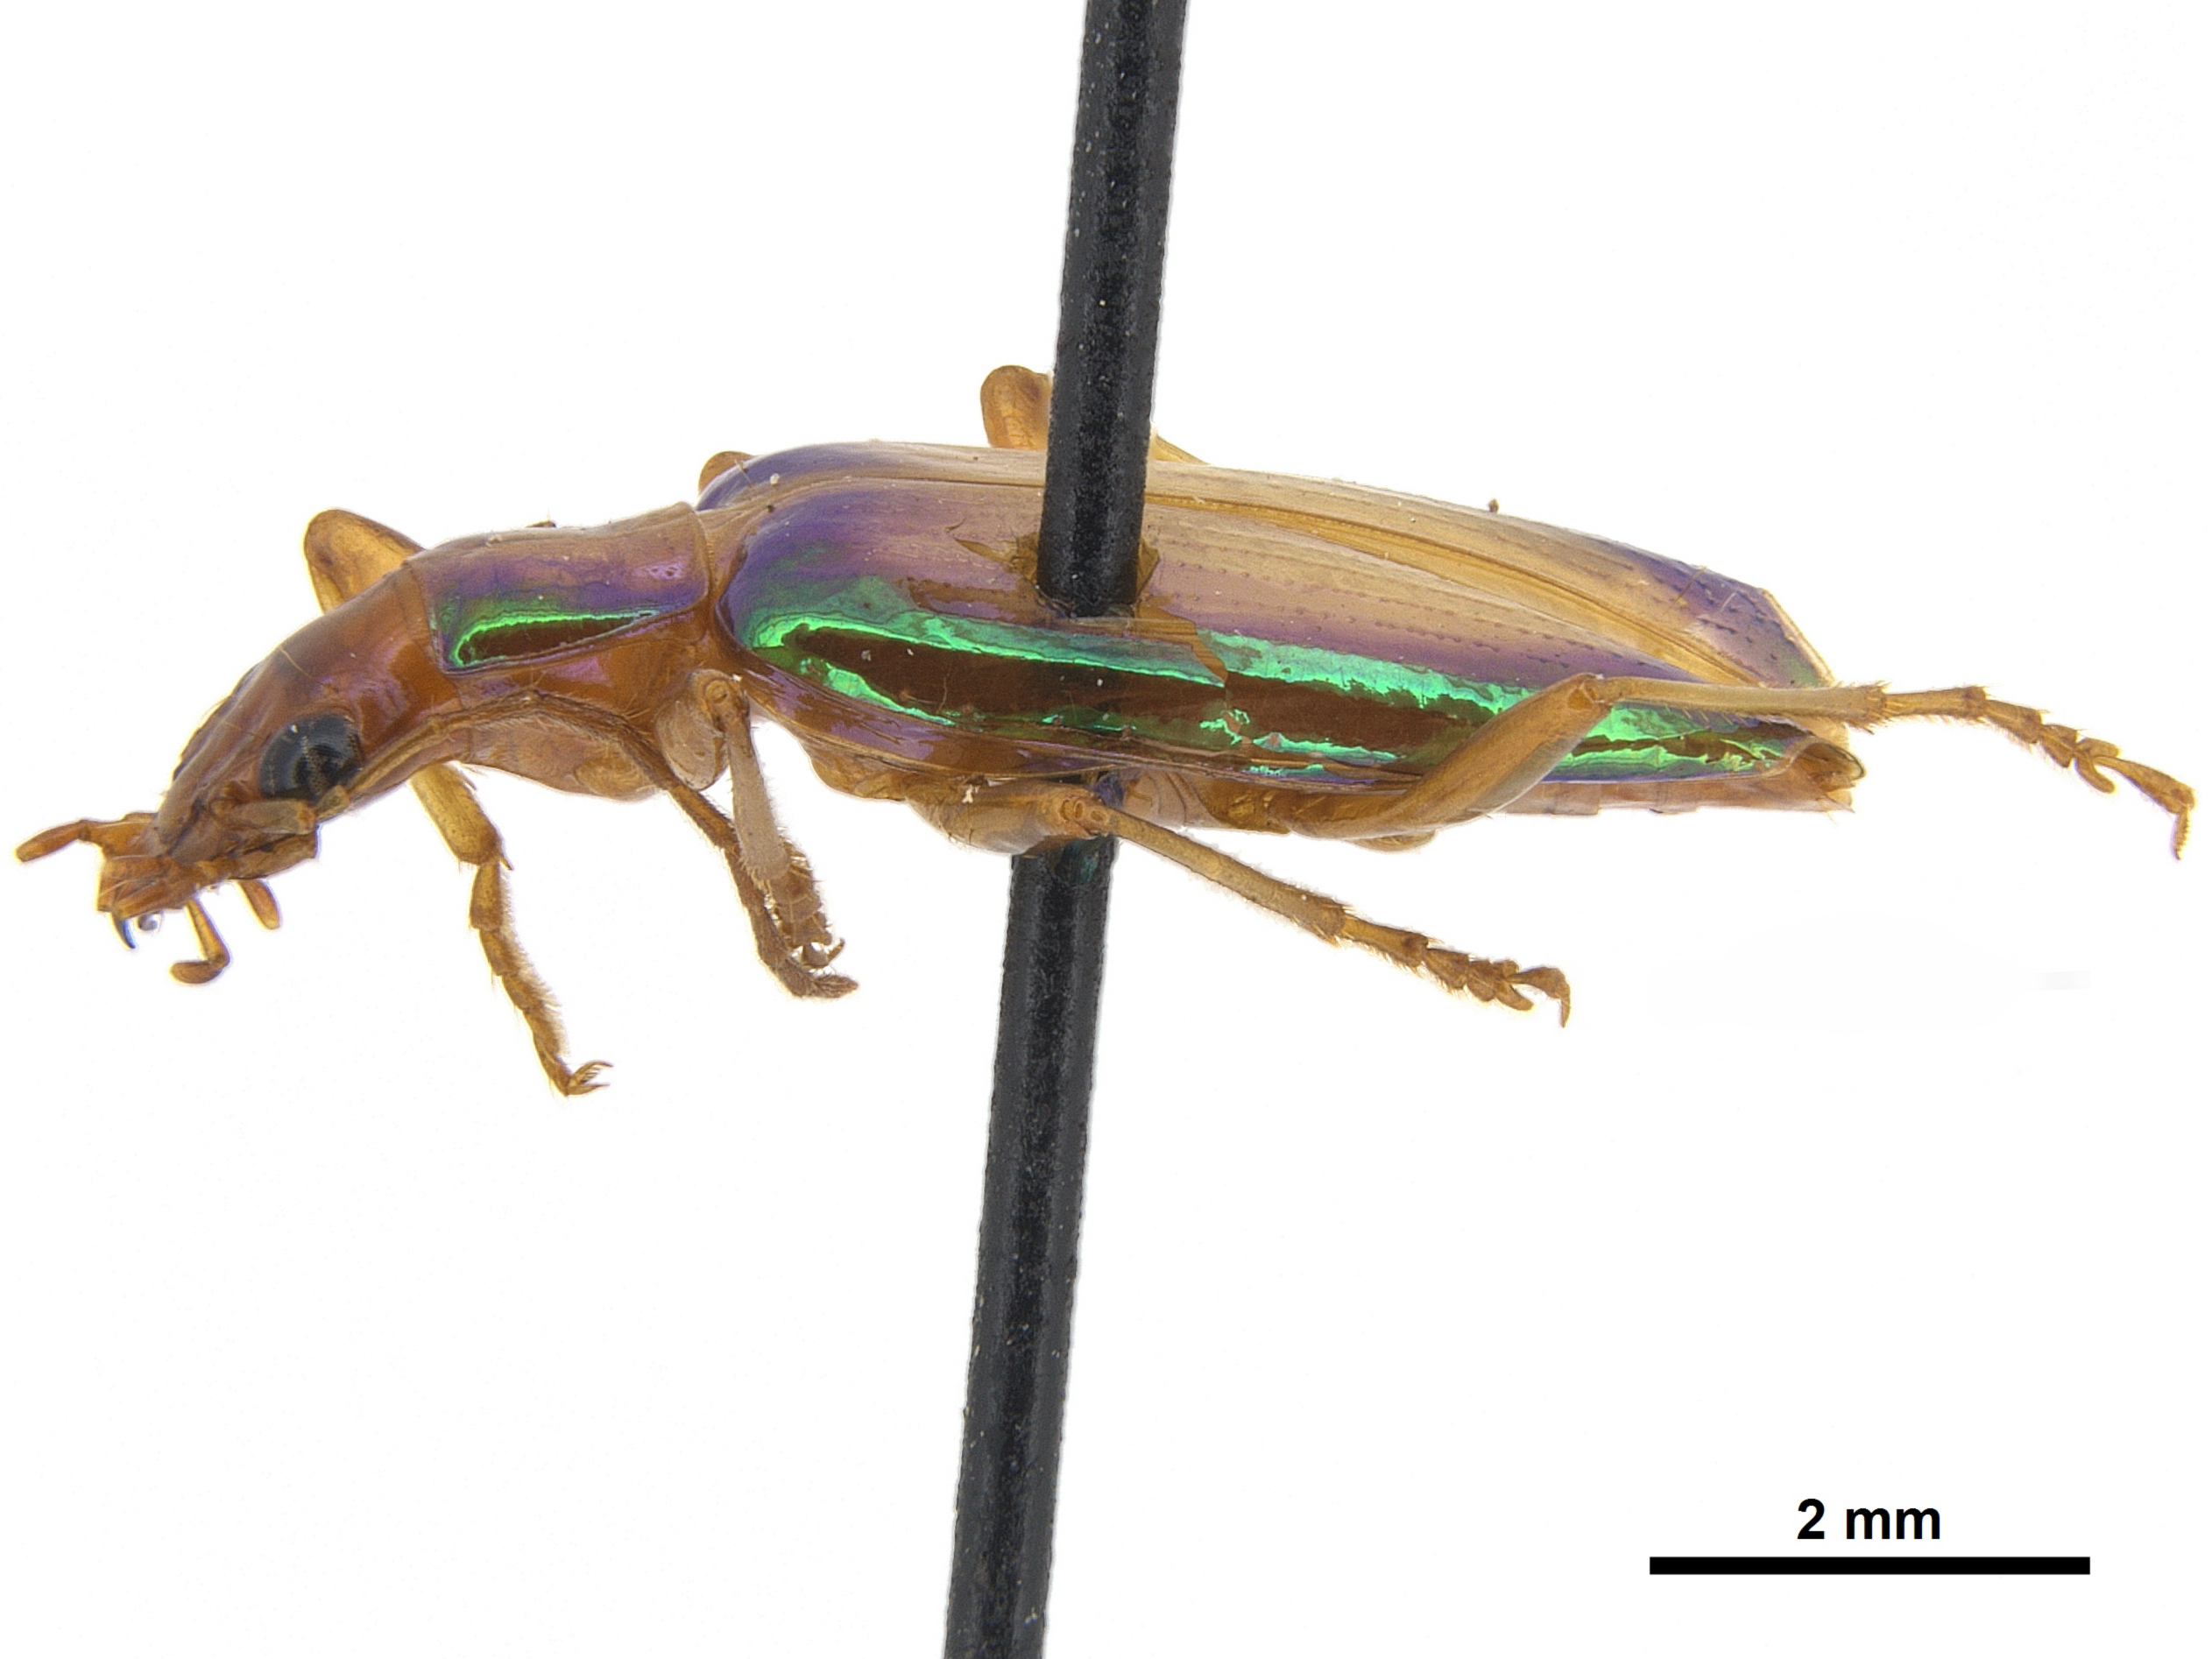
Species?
Plagiotelum irinum
